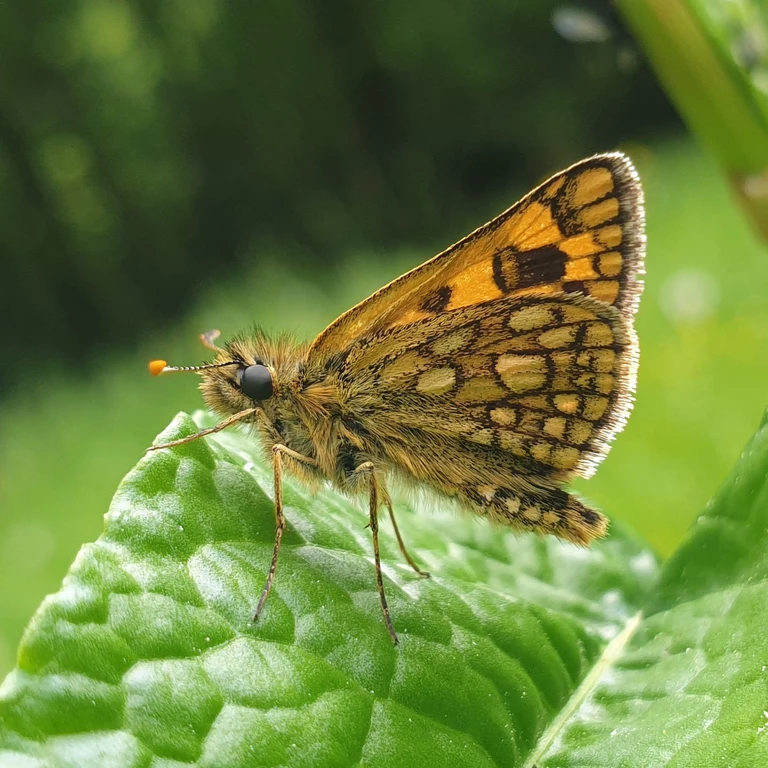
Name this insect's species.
Carterocephalus palaemon
